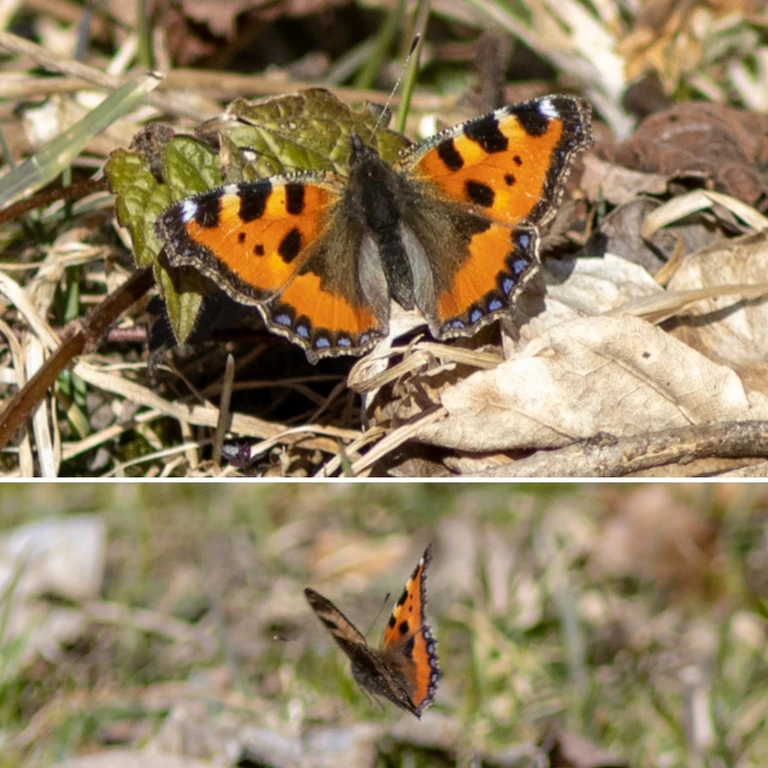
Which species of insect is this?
Aglais urticae
